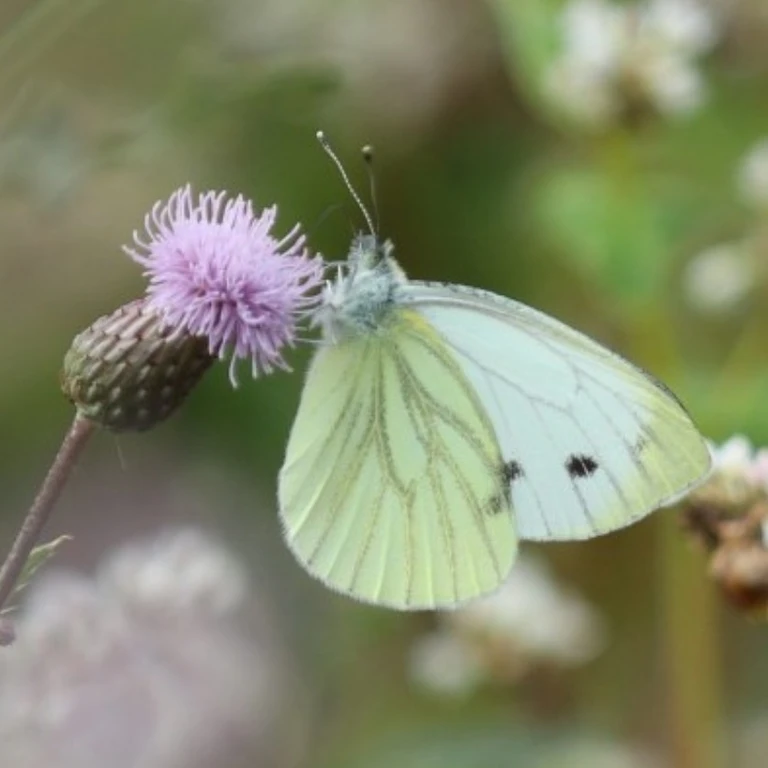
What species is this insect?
Pieris napi
